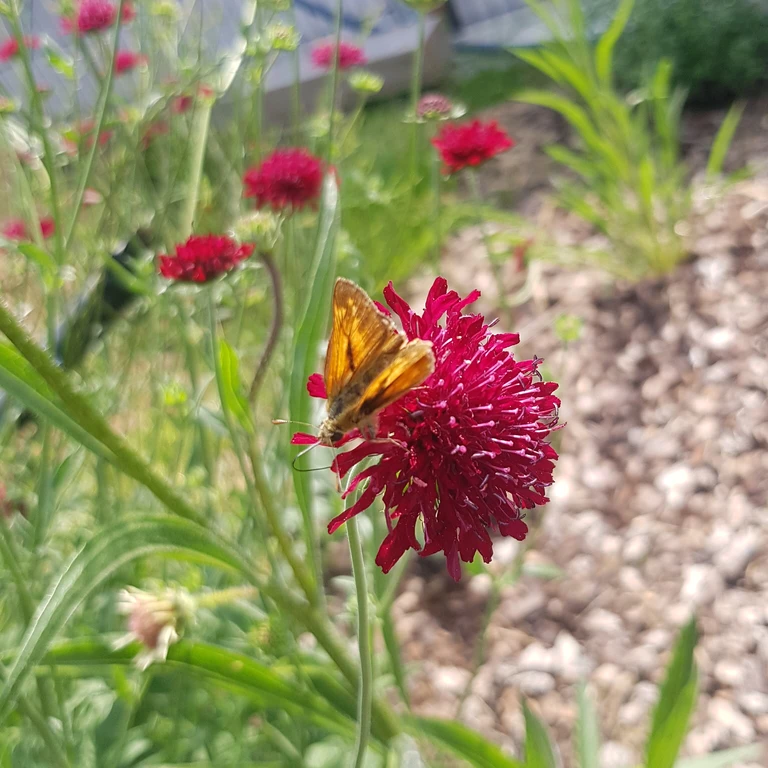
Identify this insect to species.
Ochlodes sylvanus (also Ochlodes venata)
